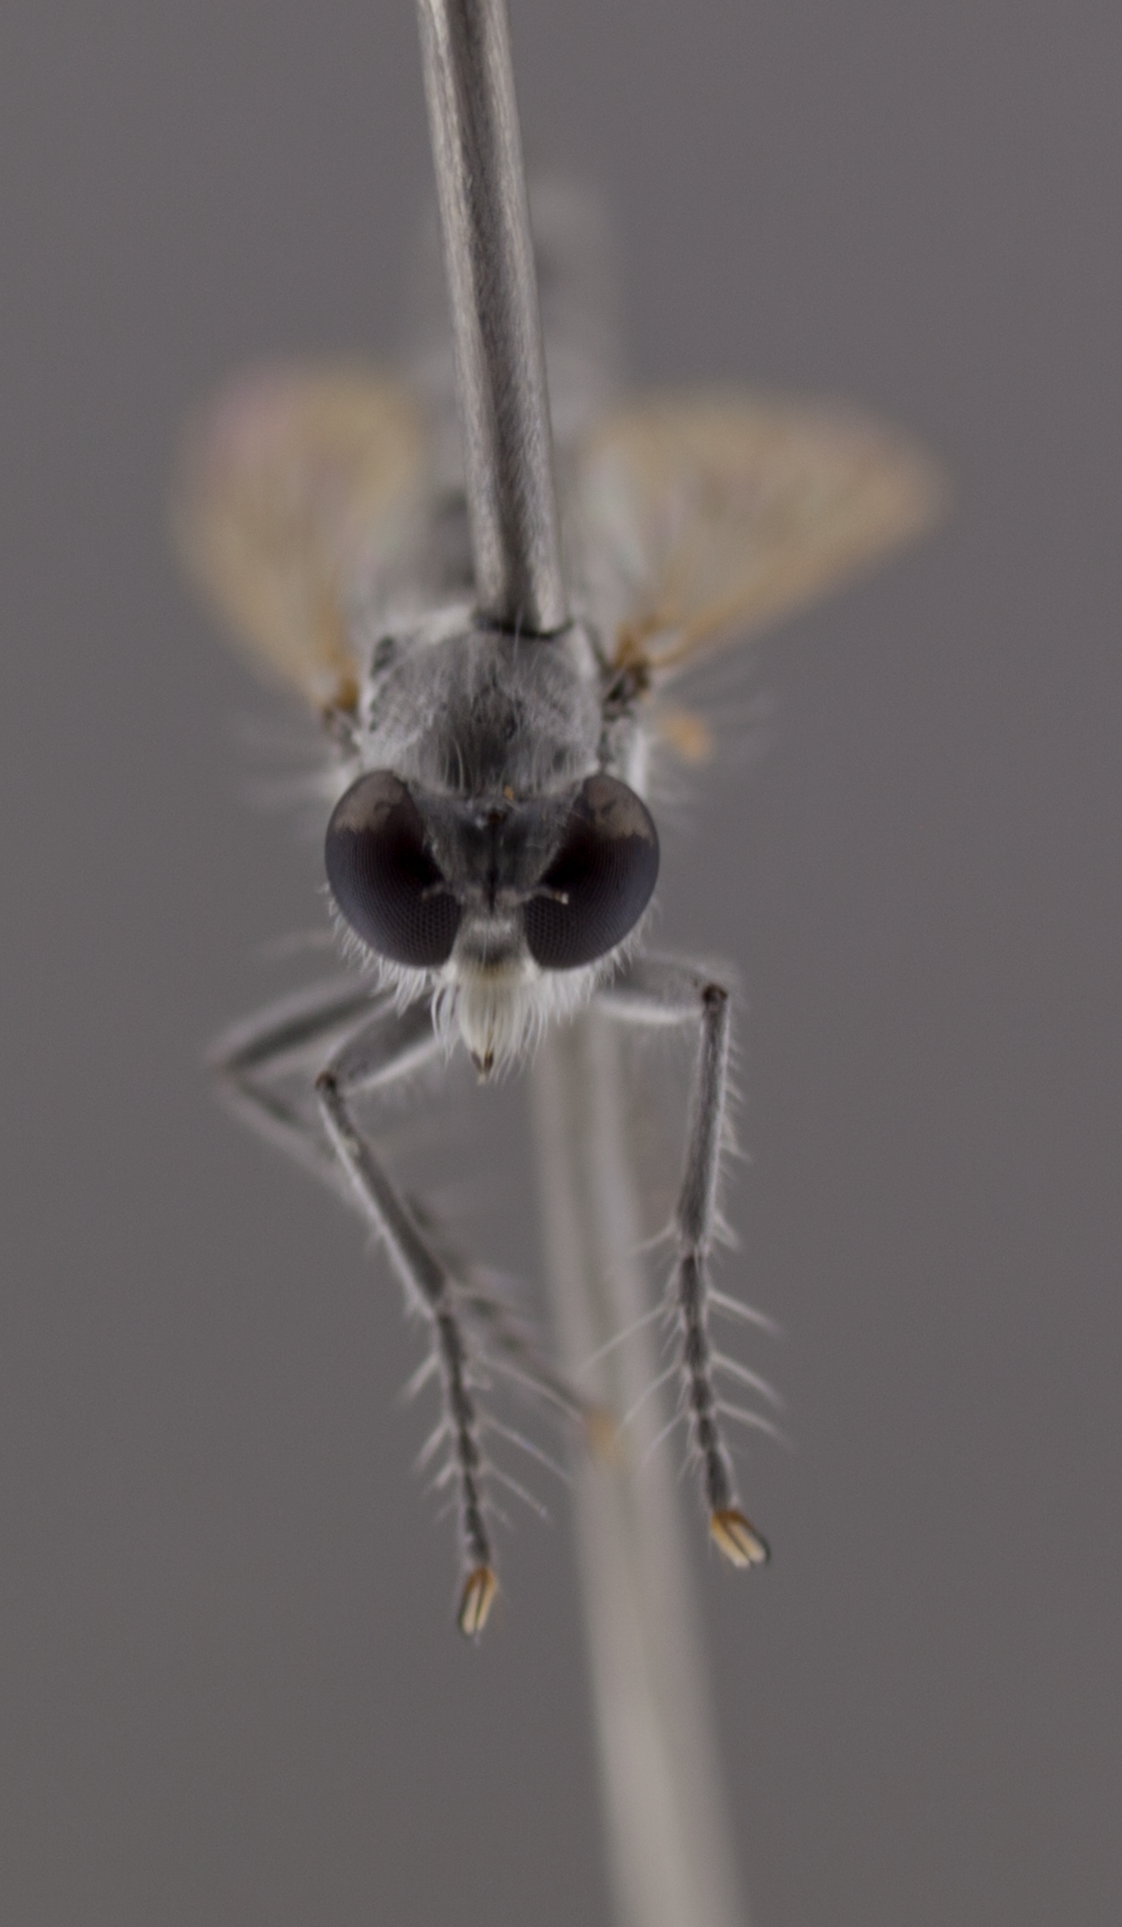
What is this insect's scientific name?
Stichopogon argenteus
